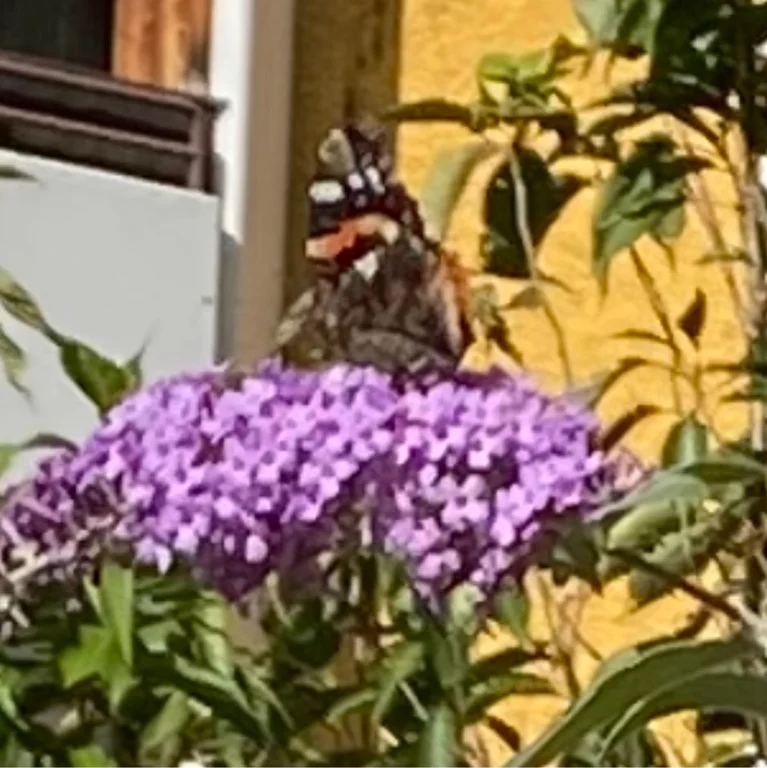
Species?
Vanessa atalanta
